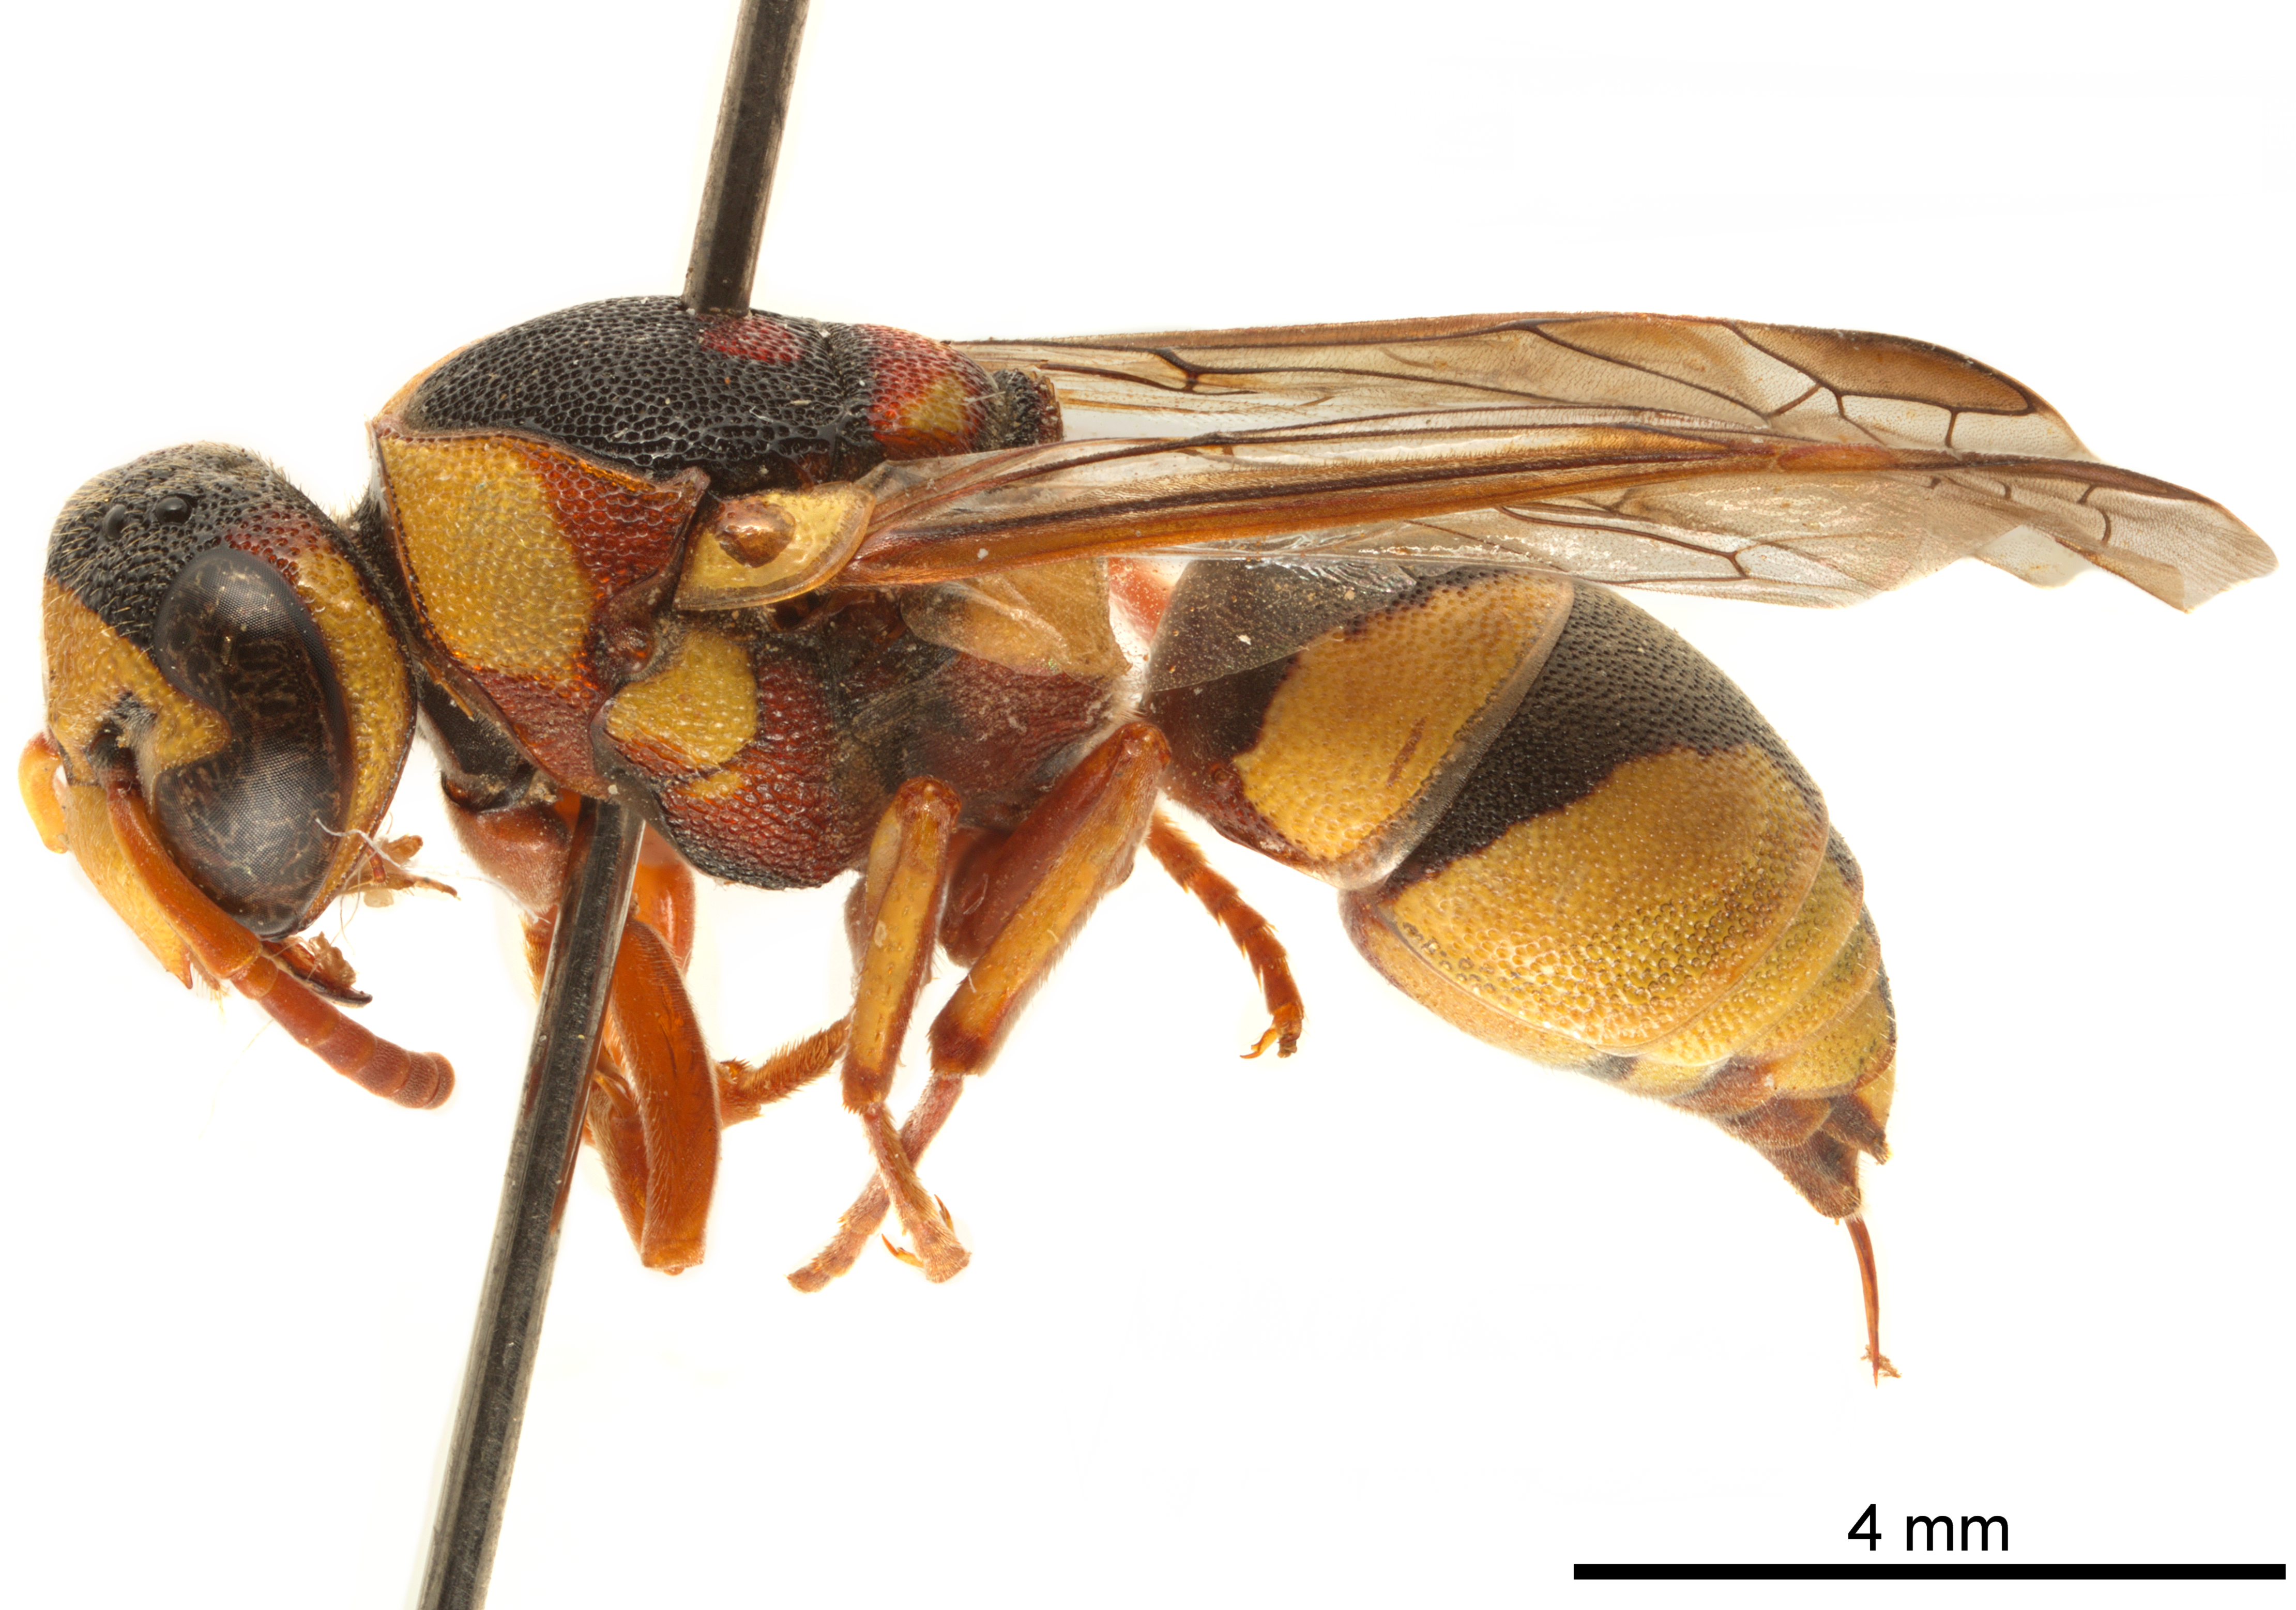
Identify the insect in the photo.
Knemodynerus rhynchoides
